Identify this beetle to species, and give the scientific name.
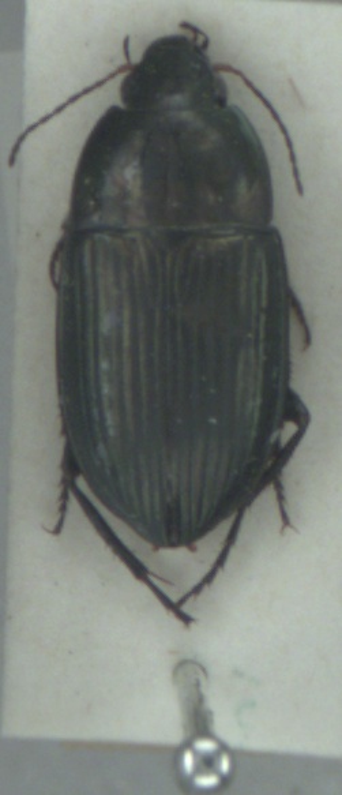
Amara eurynota
